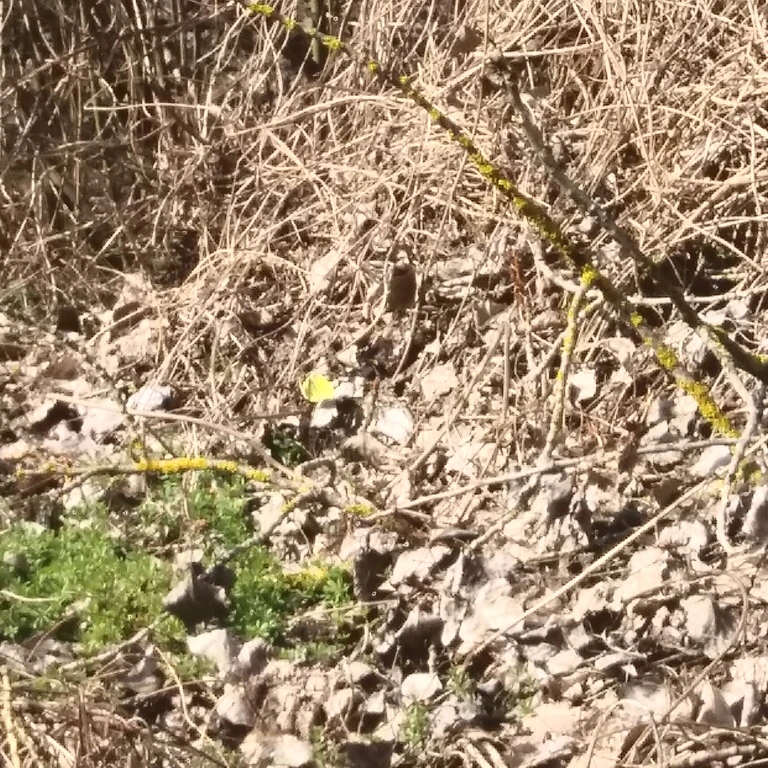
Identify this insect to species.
Gonepteryx rhamni
